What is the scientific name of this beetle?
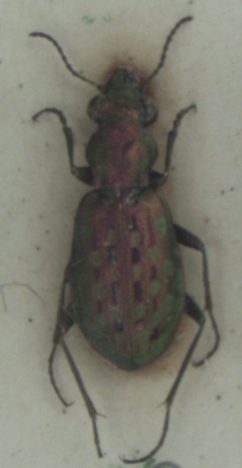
Elaphrus lapponicus
